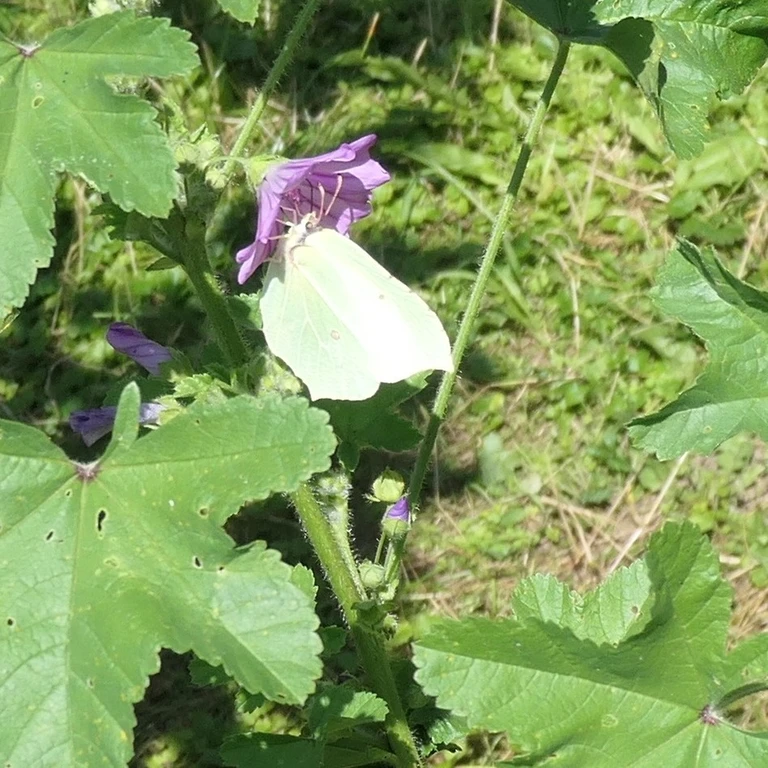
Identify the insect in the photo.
Gonepteryx rhamni
